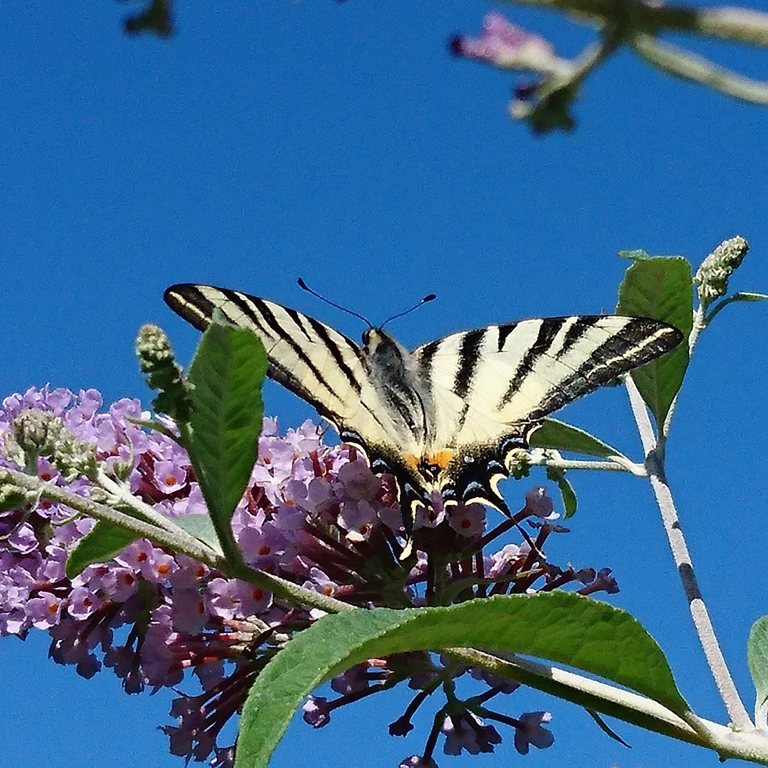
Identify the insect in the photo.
Iphiclides podalirius
